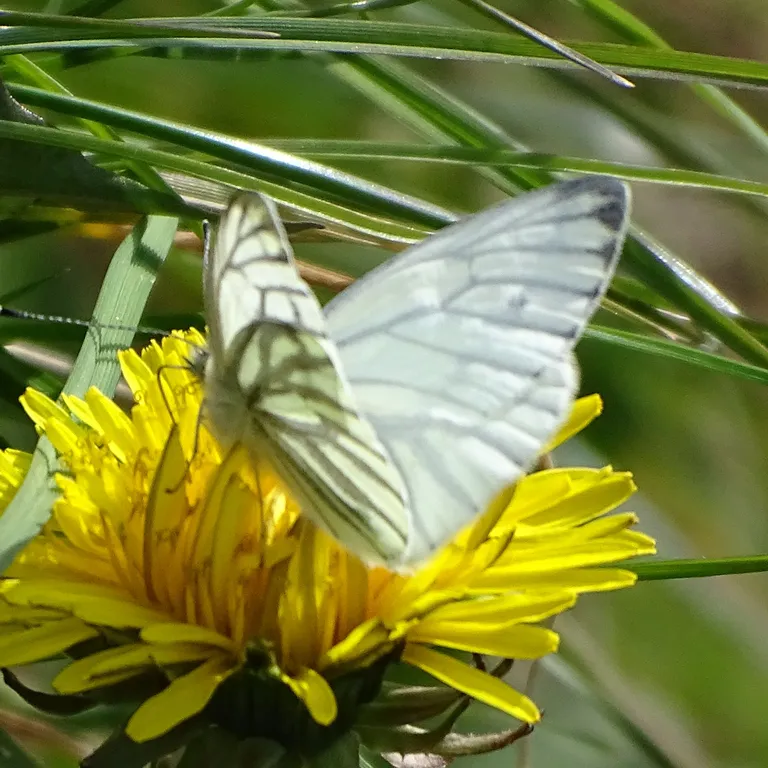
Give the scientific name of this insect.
Pieris napi
